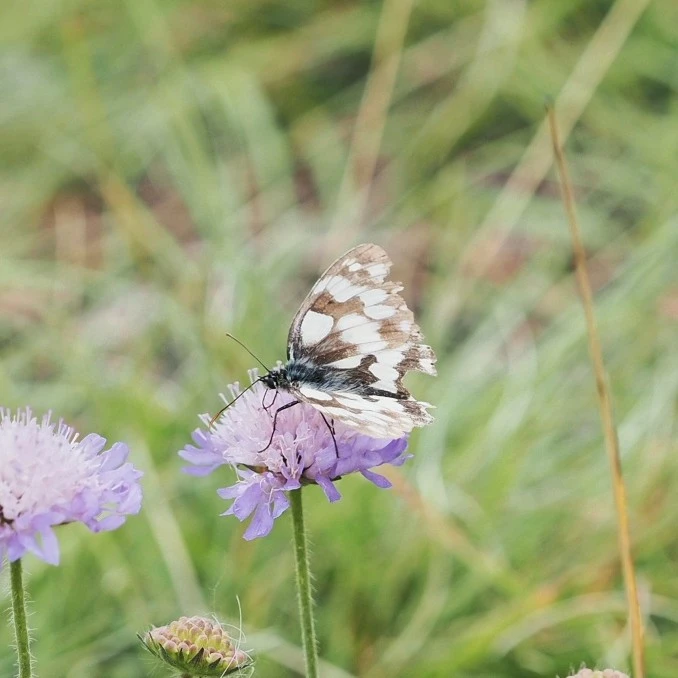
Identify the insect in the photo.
Melanargia galathea
